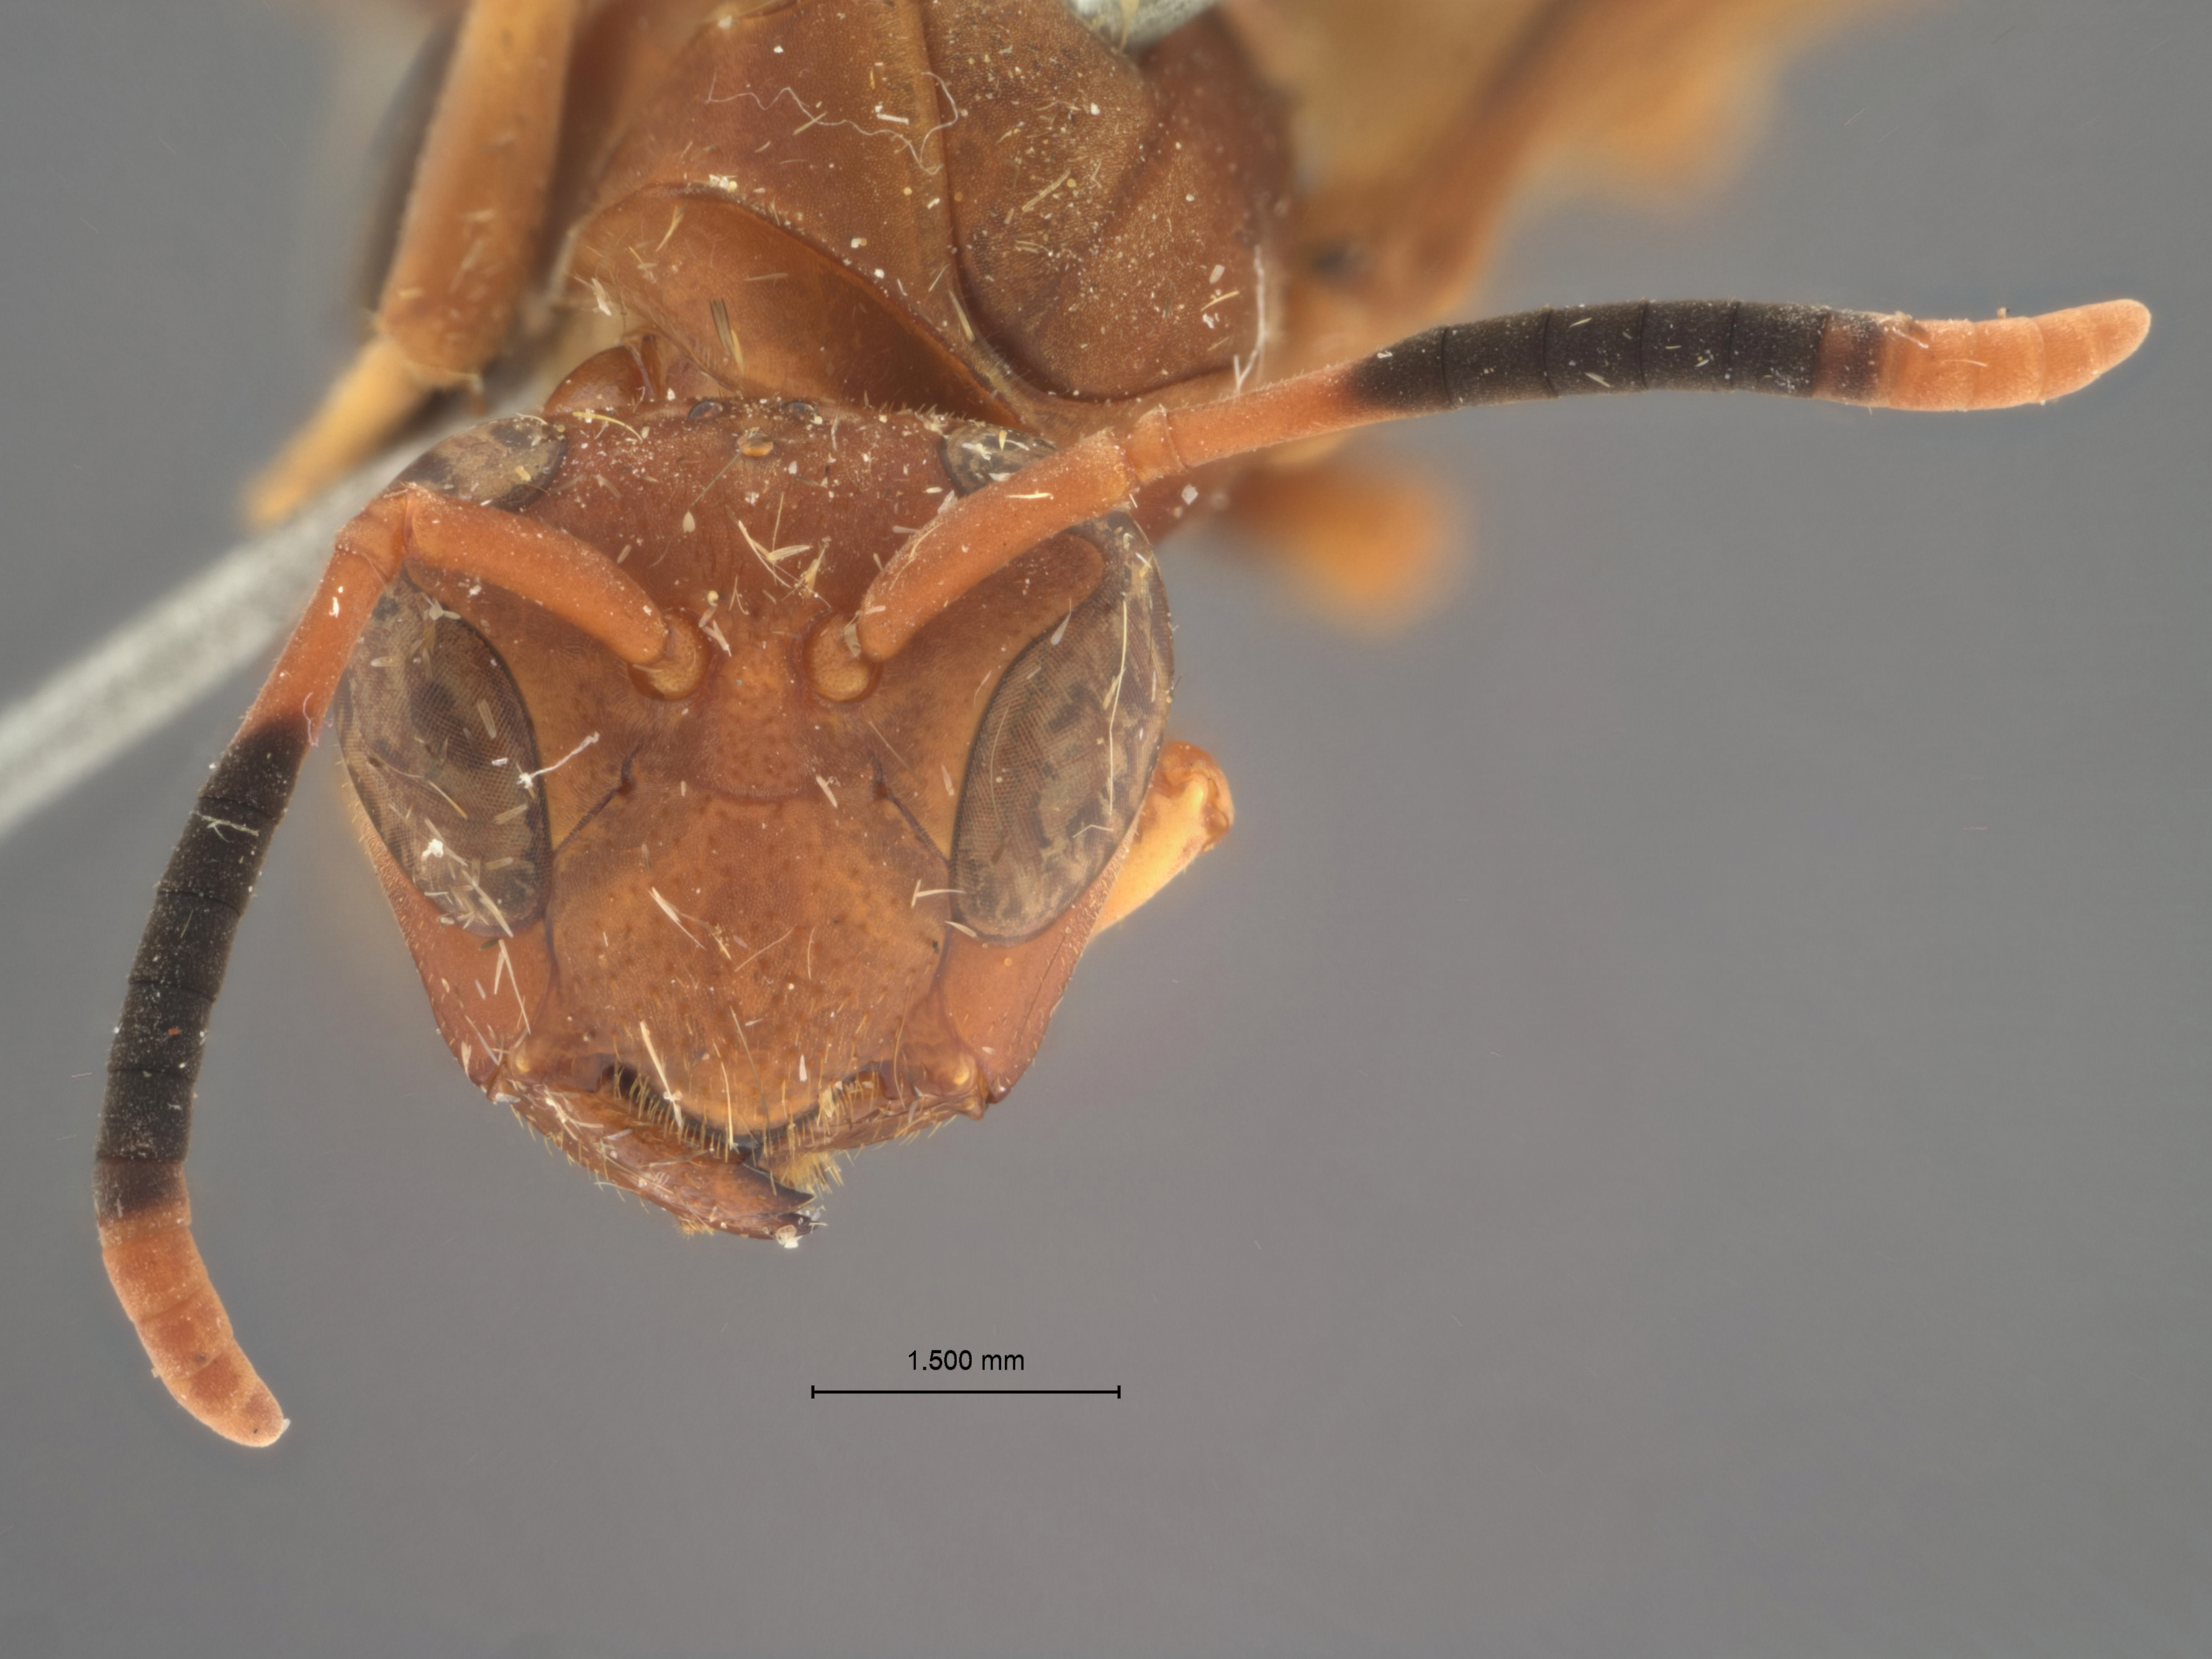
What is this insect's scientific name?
Vespa dominica
